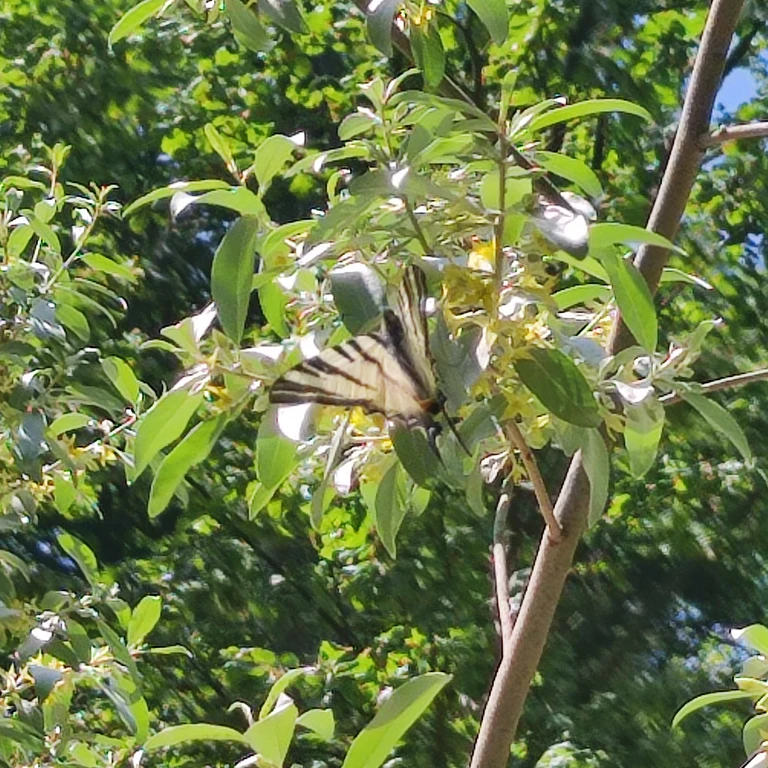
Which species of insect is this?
Iphiclides podalirius
